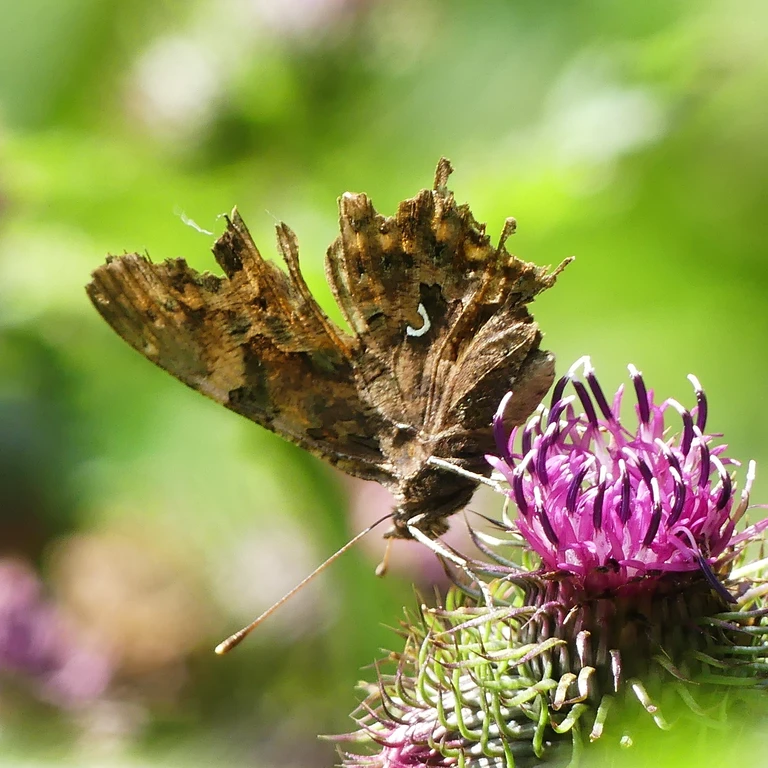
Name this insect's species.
Polygonia c-album
